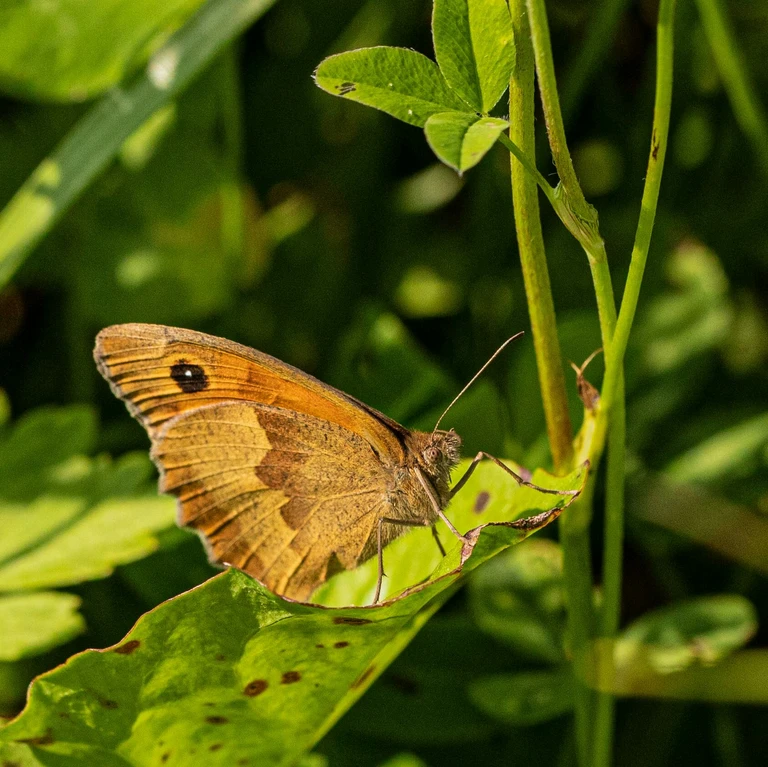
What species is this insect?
Maniola jurtina
